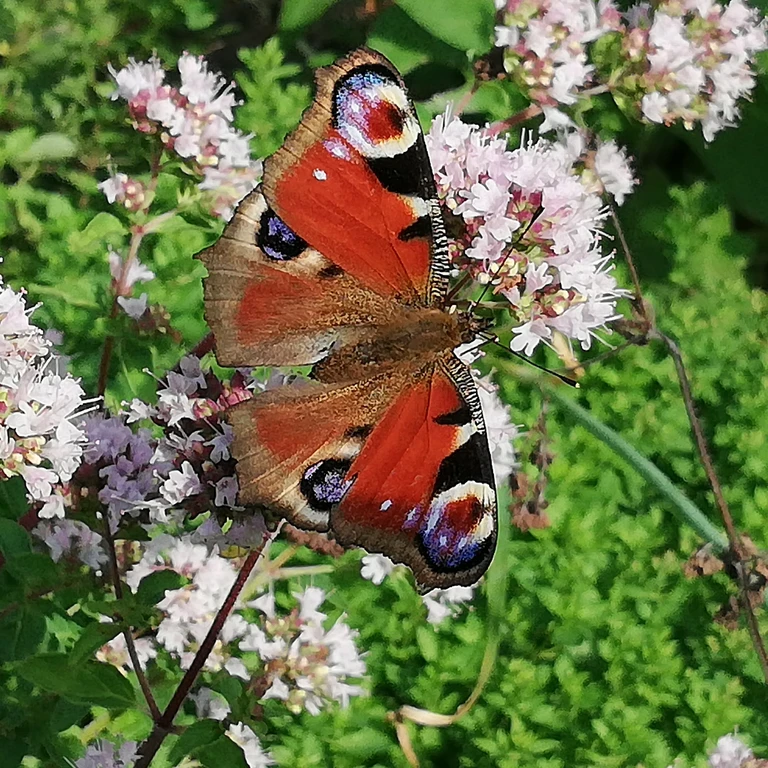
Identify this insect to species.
Aglais io
